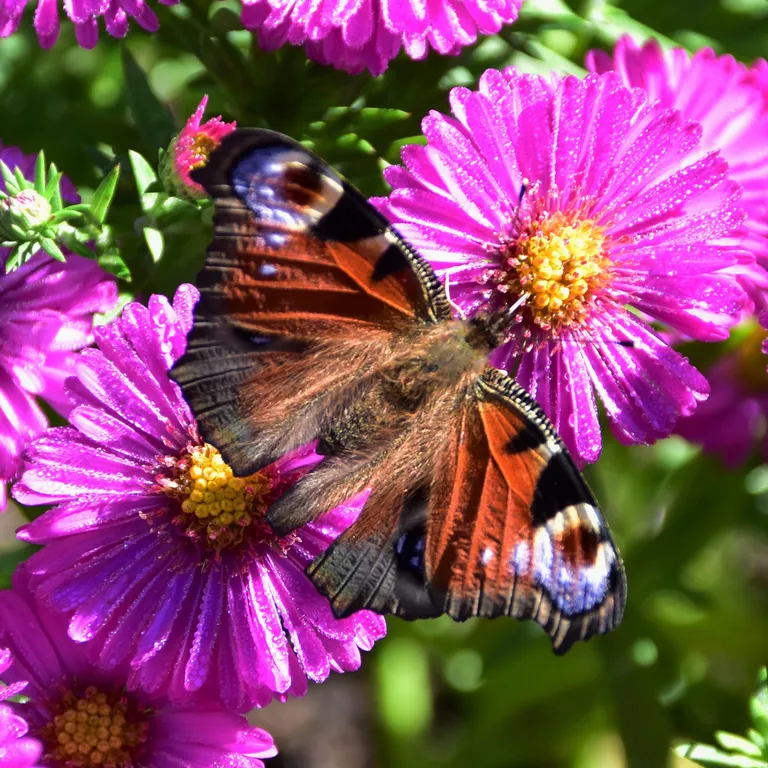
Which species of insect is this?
Aglais io
